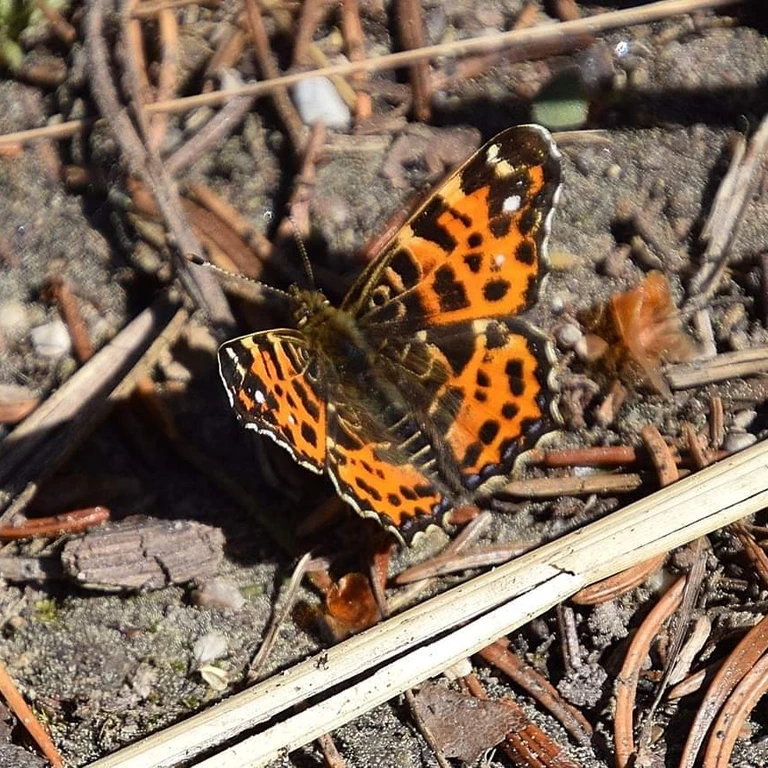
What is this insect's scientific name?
Araschnia levana
